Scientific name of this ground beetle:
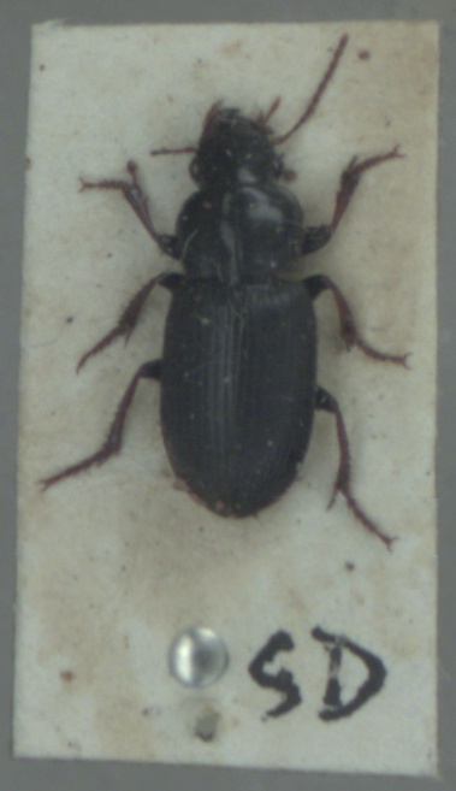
Harpalus attenuatus
